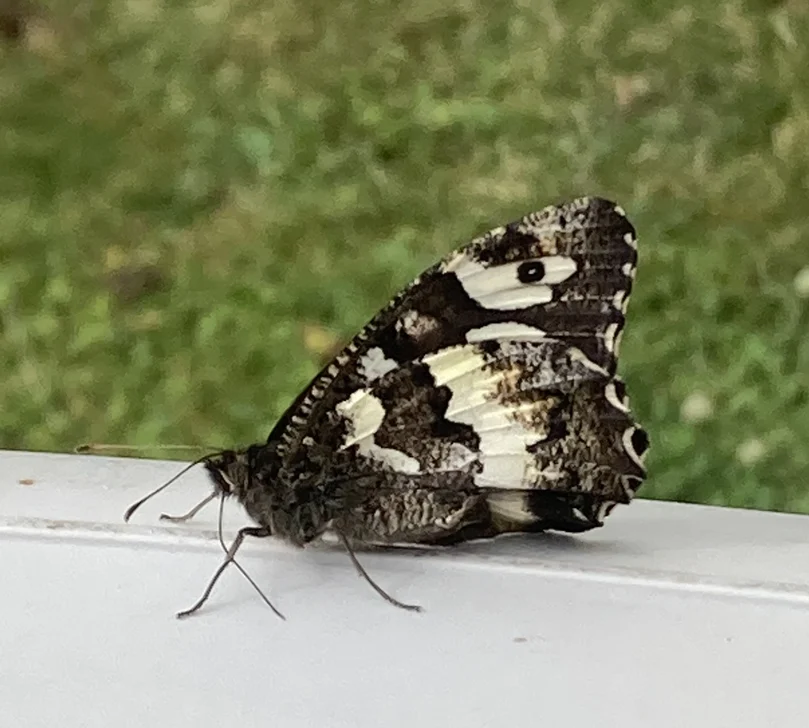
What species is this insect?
Brintesia circe
